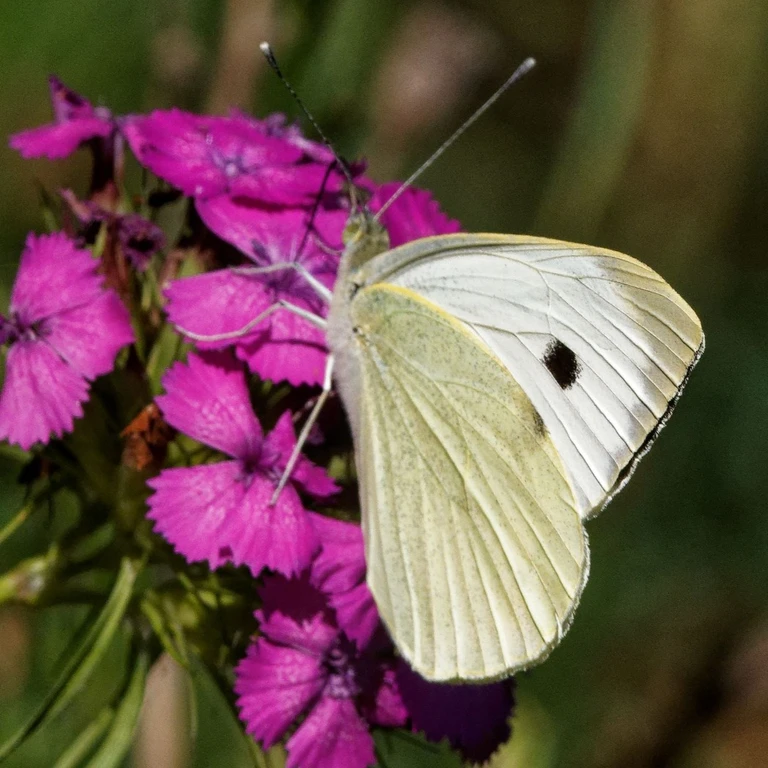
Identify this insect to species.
Pieris brassicae
